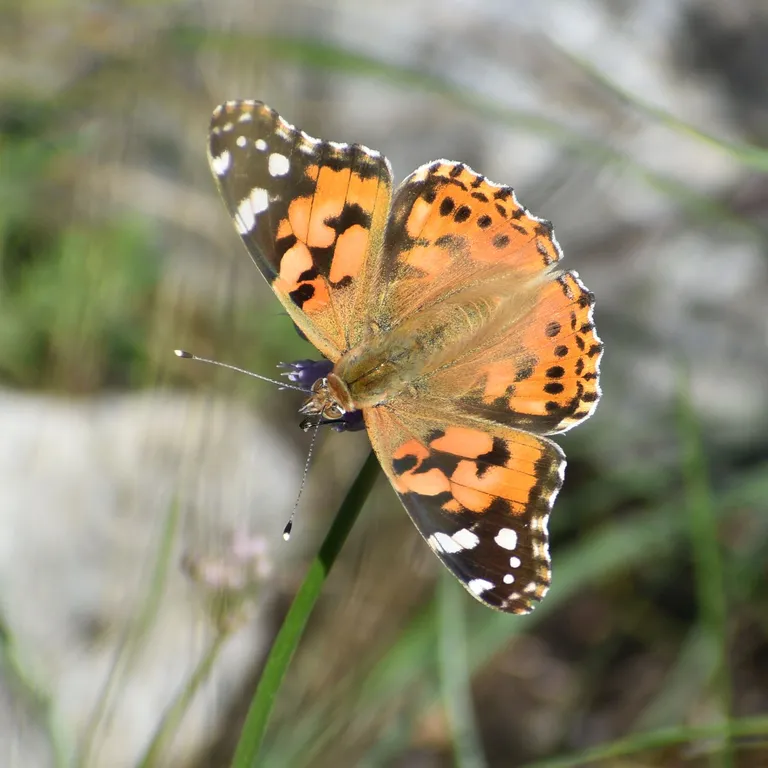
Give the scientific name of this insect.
Vanessa cardui
